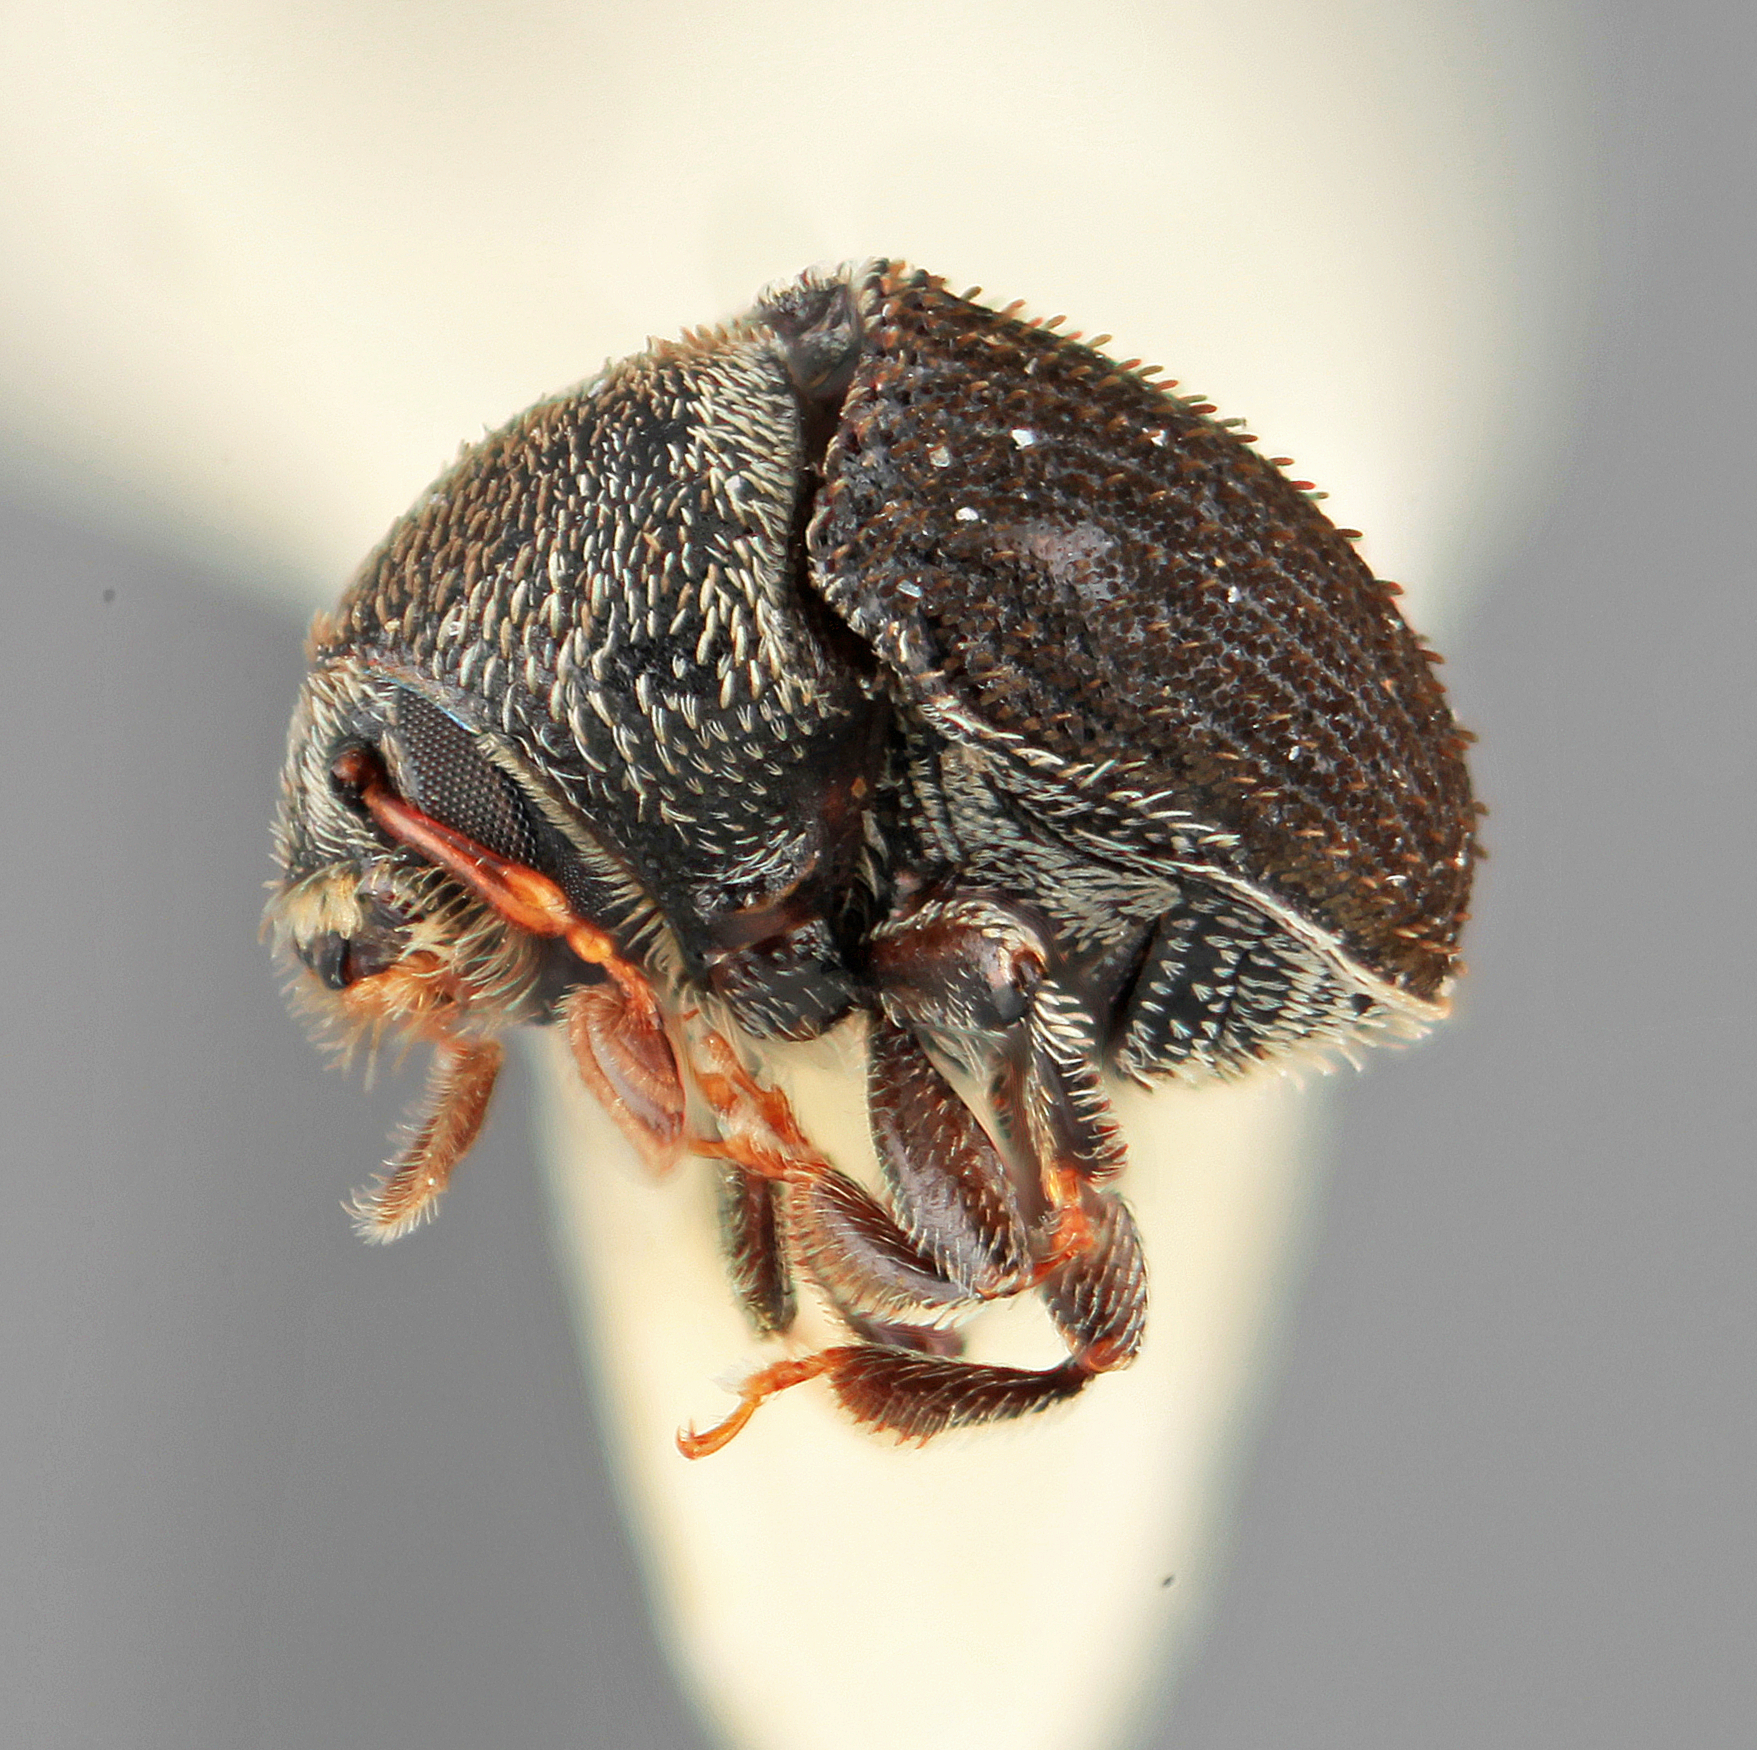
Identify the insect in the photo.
Pseudochromesus jaliscoensis
